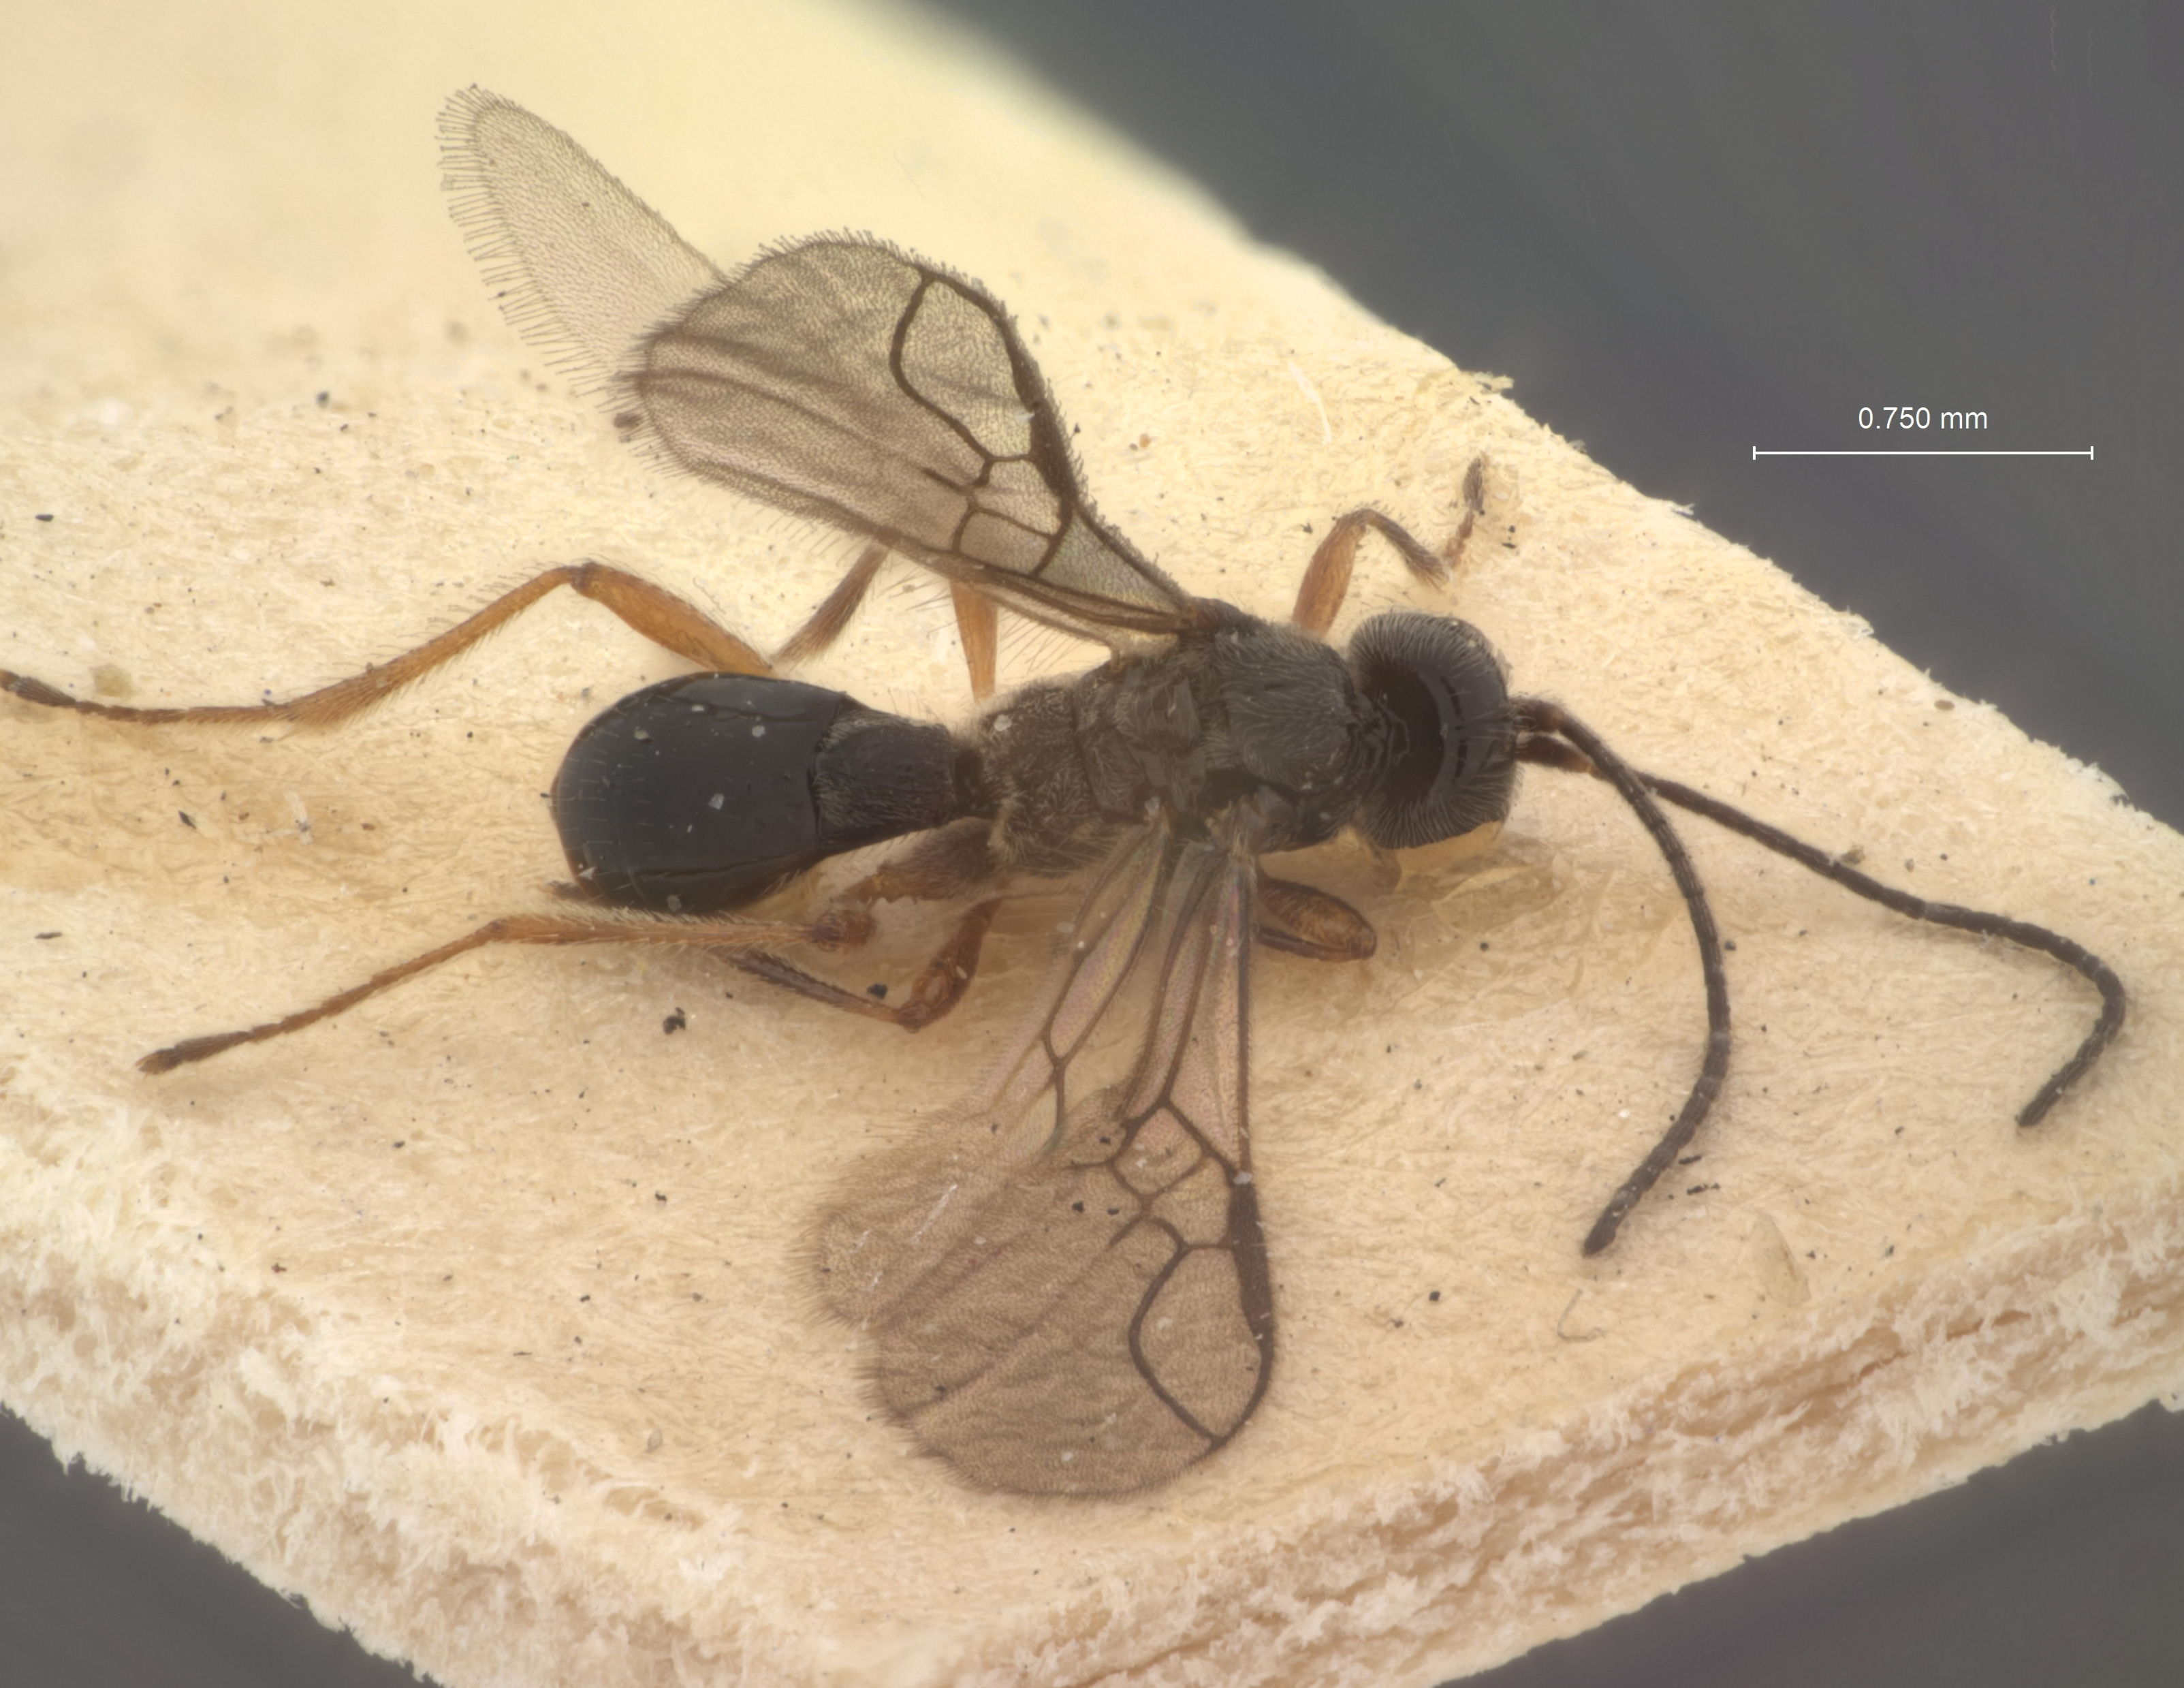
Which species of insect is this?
Chorebus hirtigena
